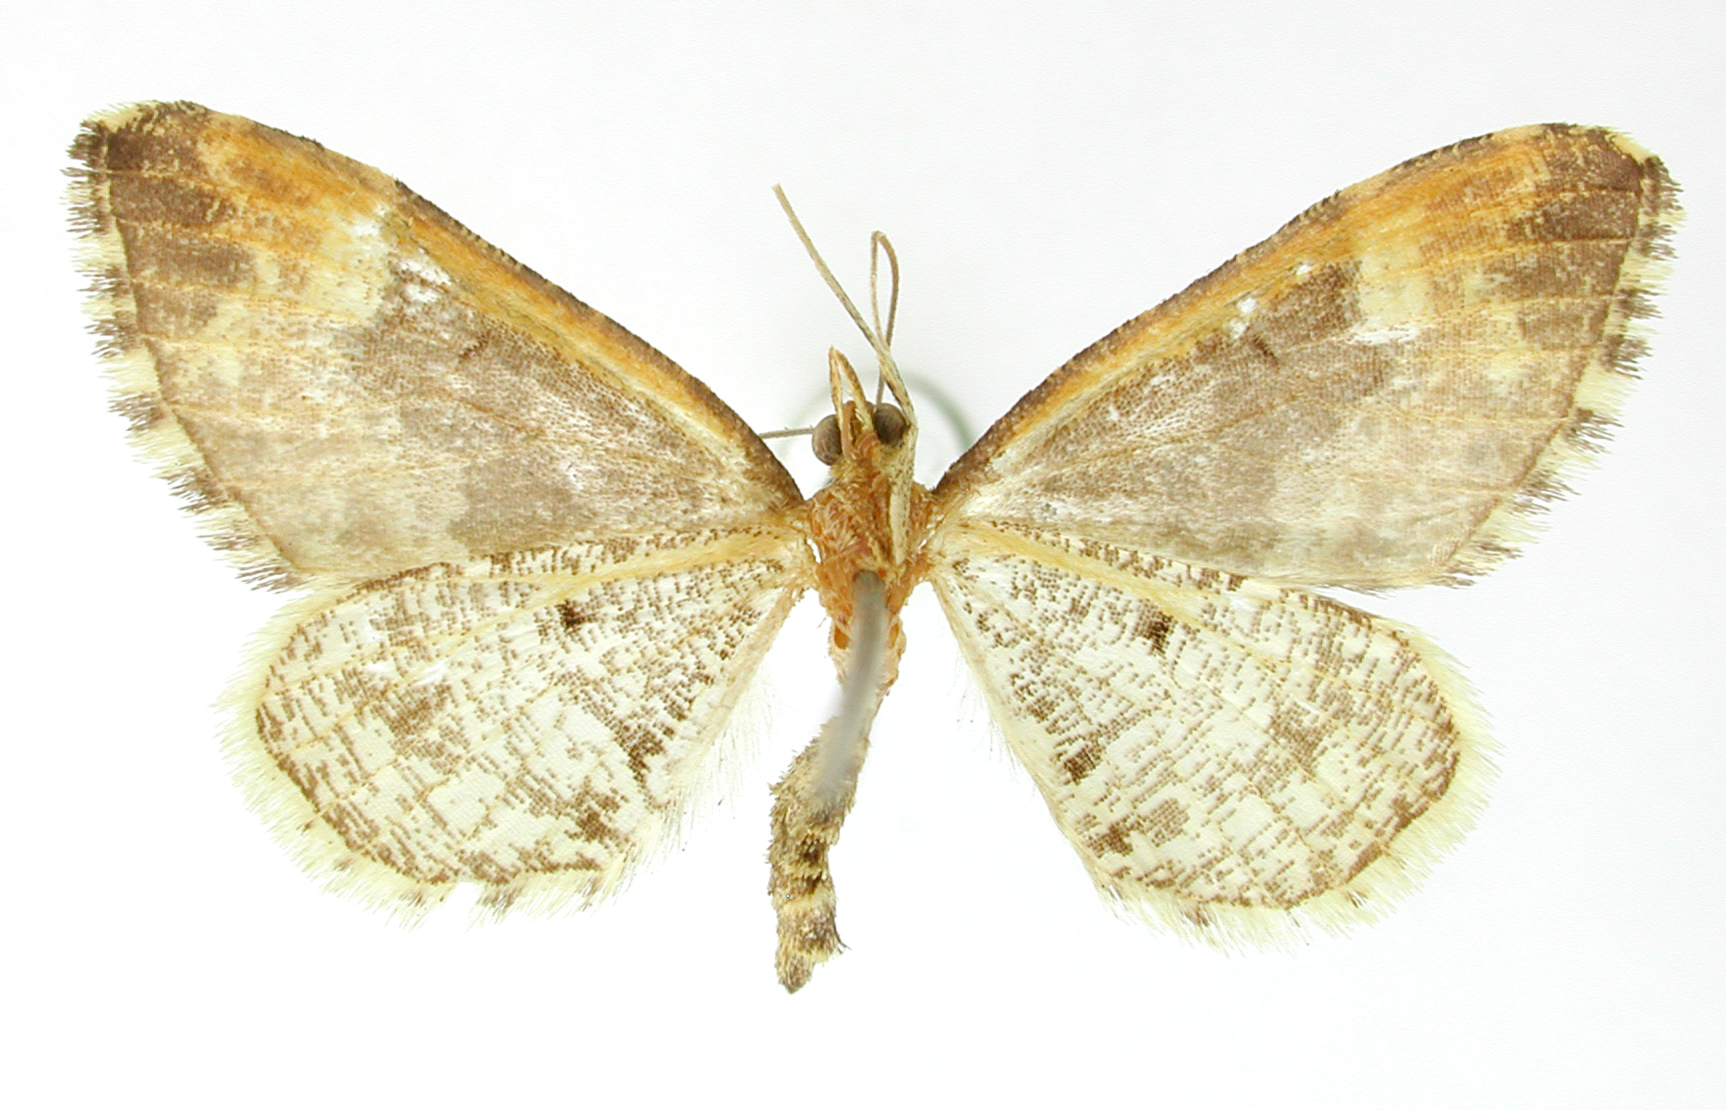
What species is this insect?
Psaliodes damophila
